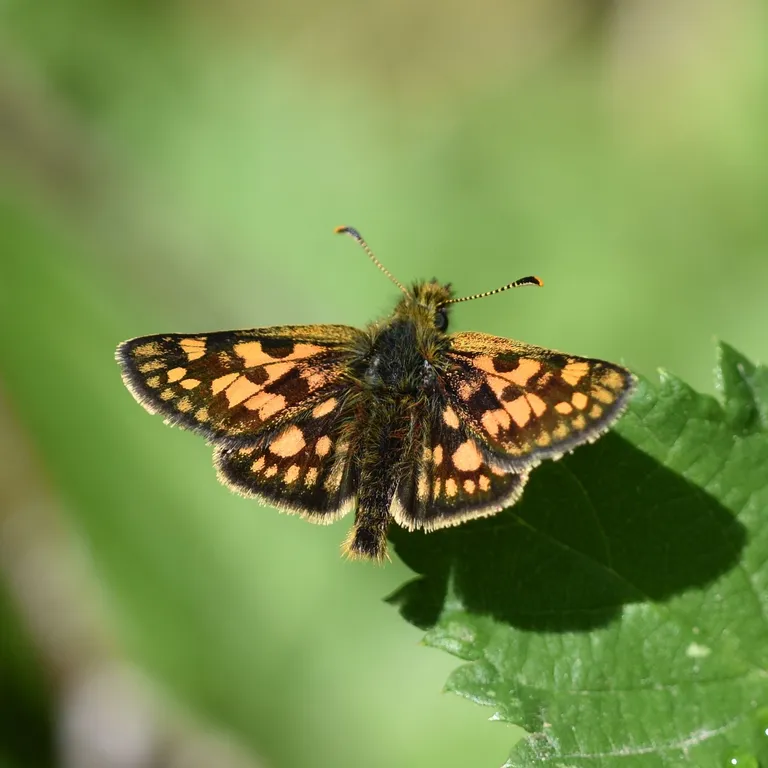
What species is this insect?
Carterocephalus palaemon
